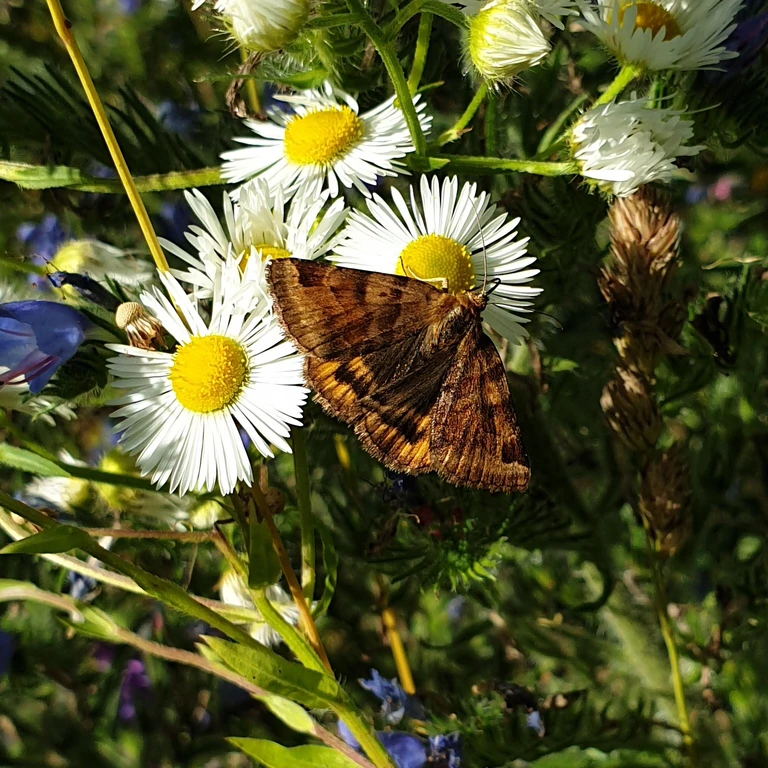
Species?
Euclidia glyphica
